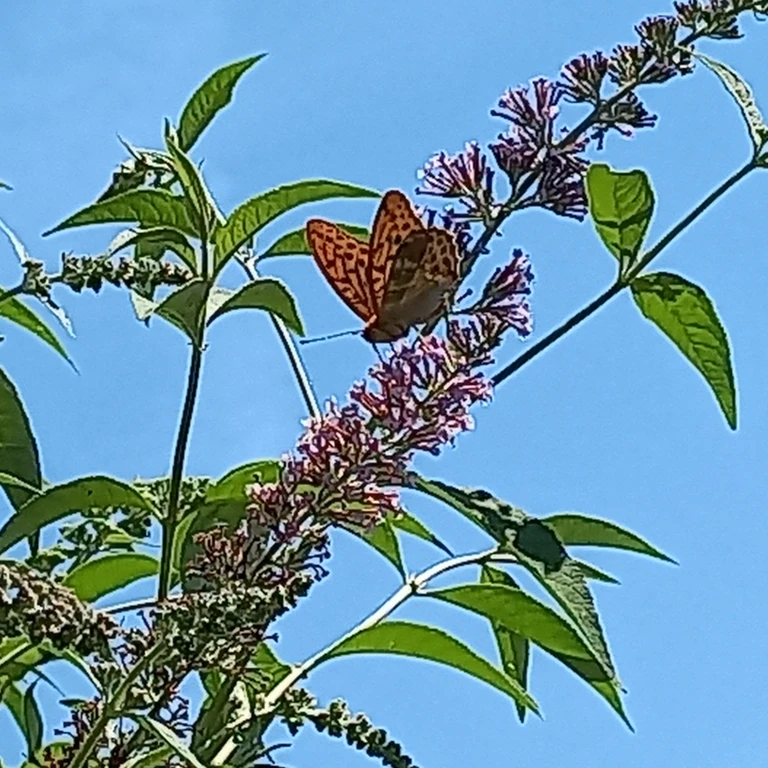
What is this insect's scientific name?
Argynnis paphia
